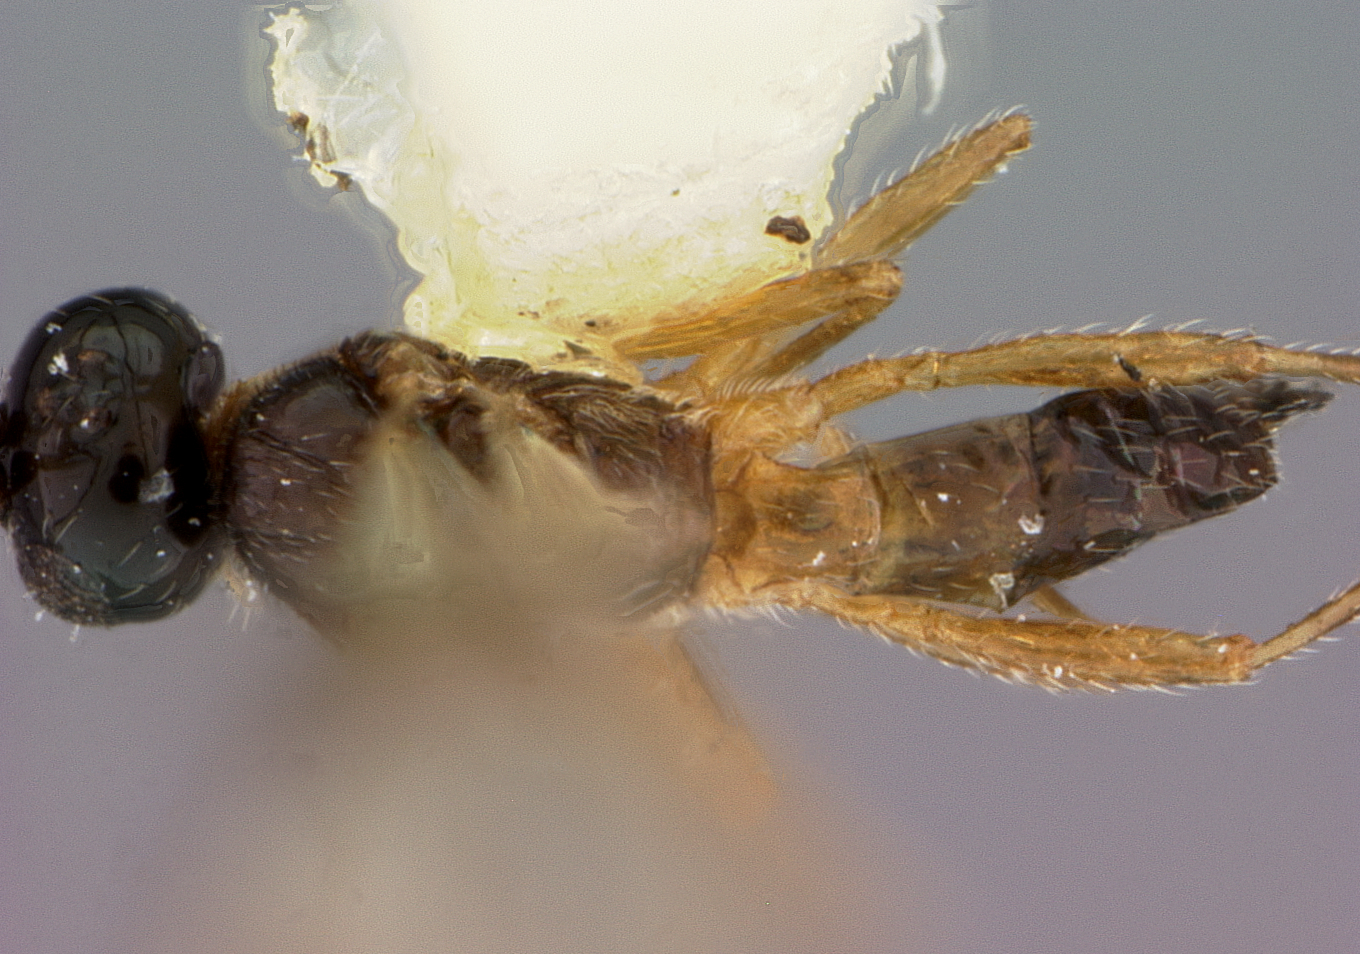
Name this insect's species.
Praon pakistanum
